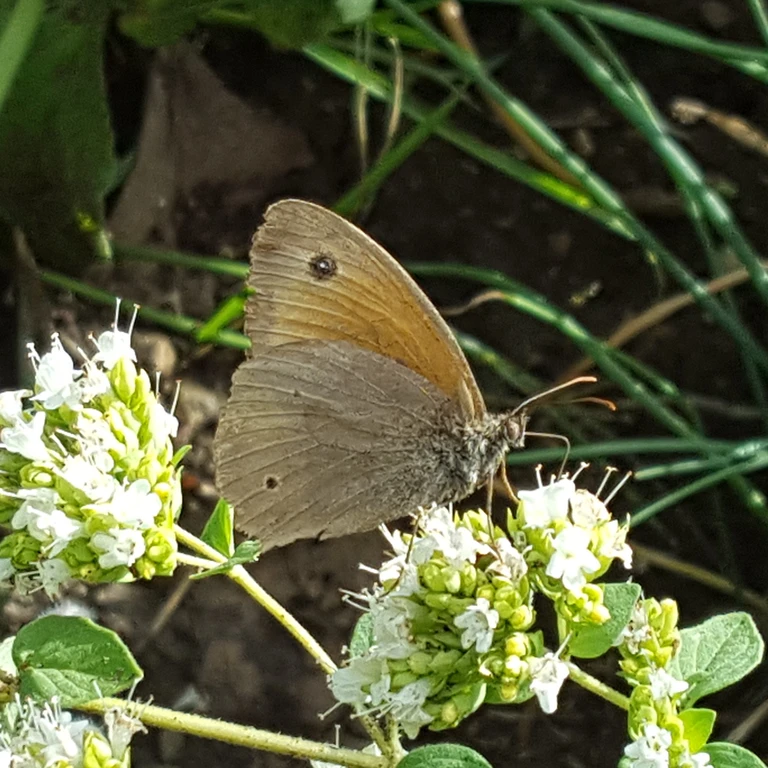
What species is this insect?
Maniola jurtina
